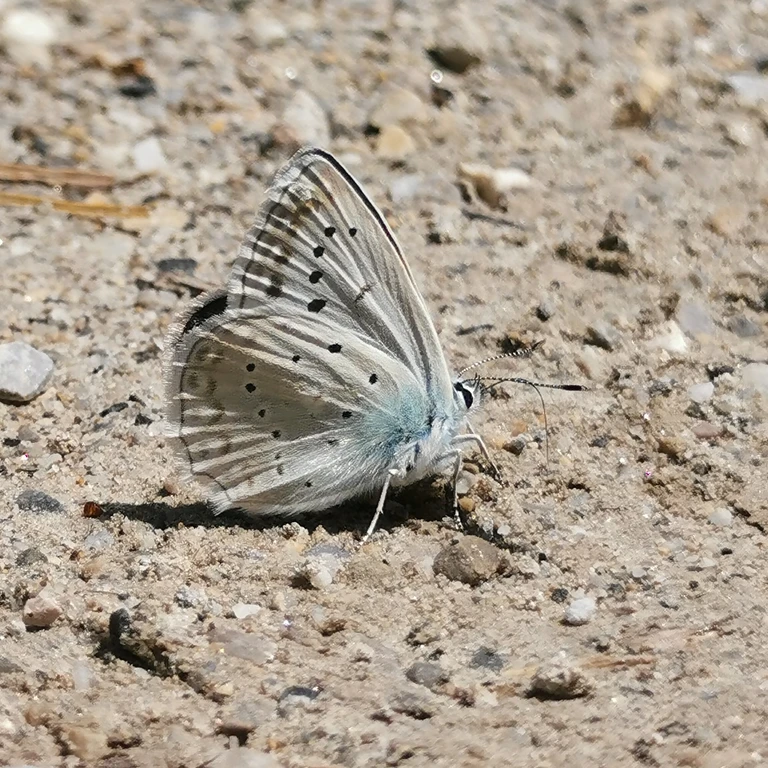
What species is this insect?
Polyommatus daphnis
